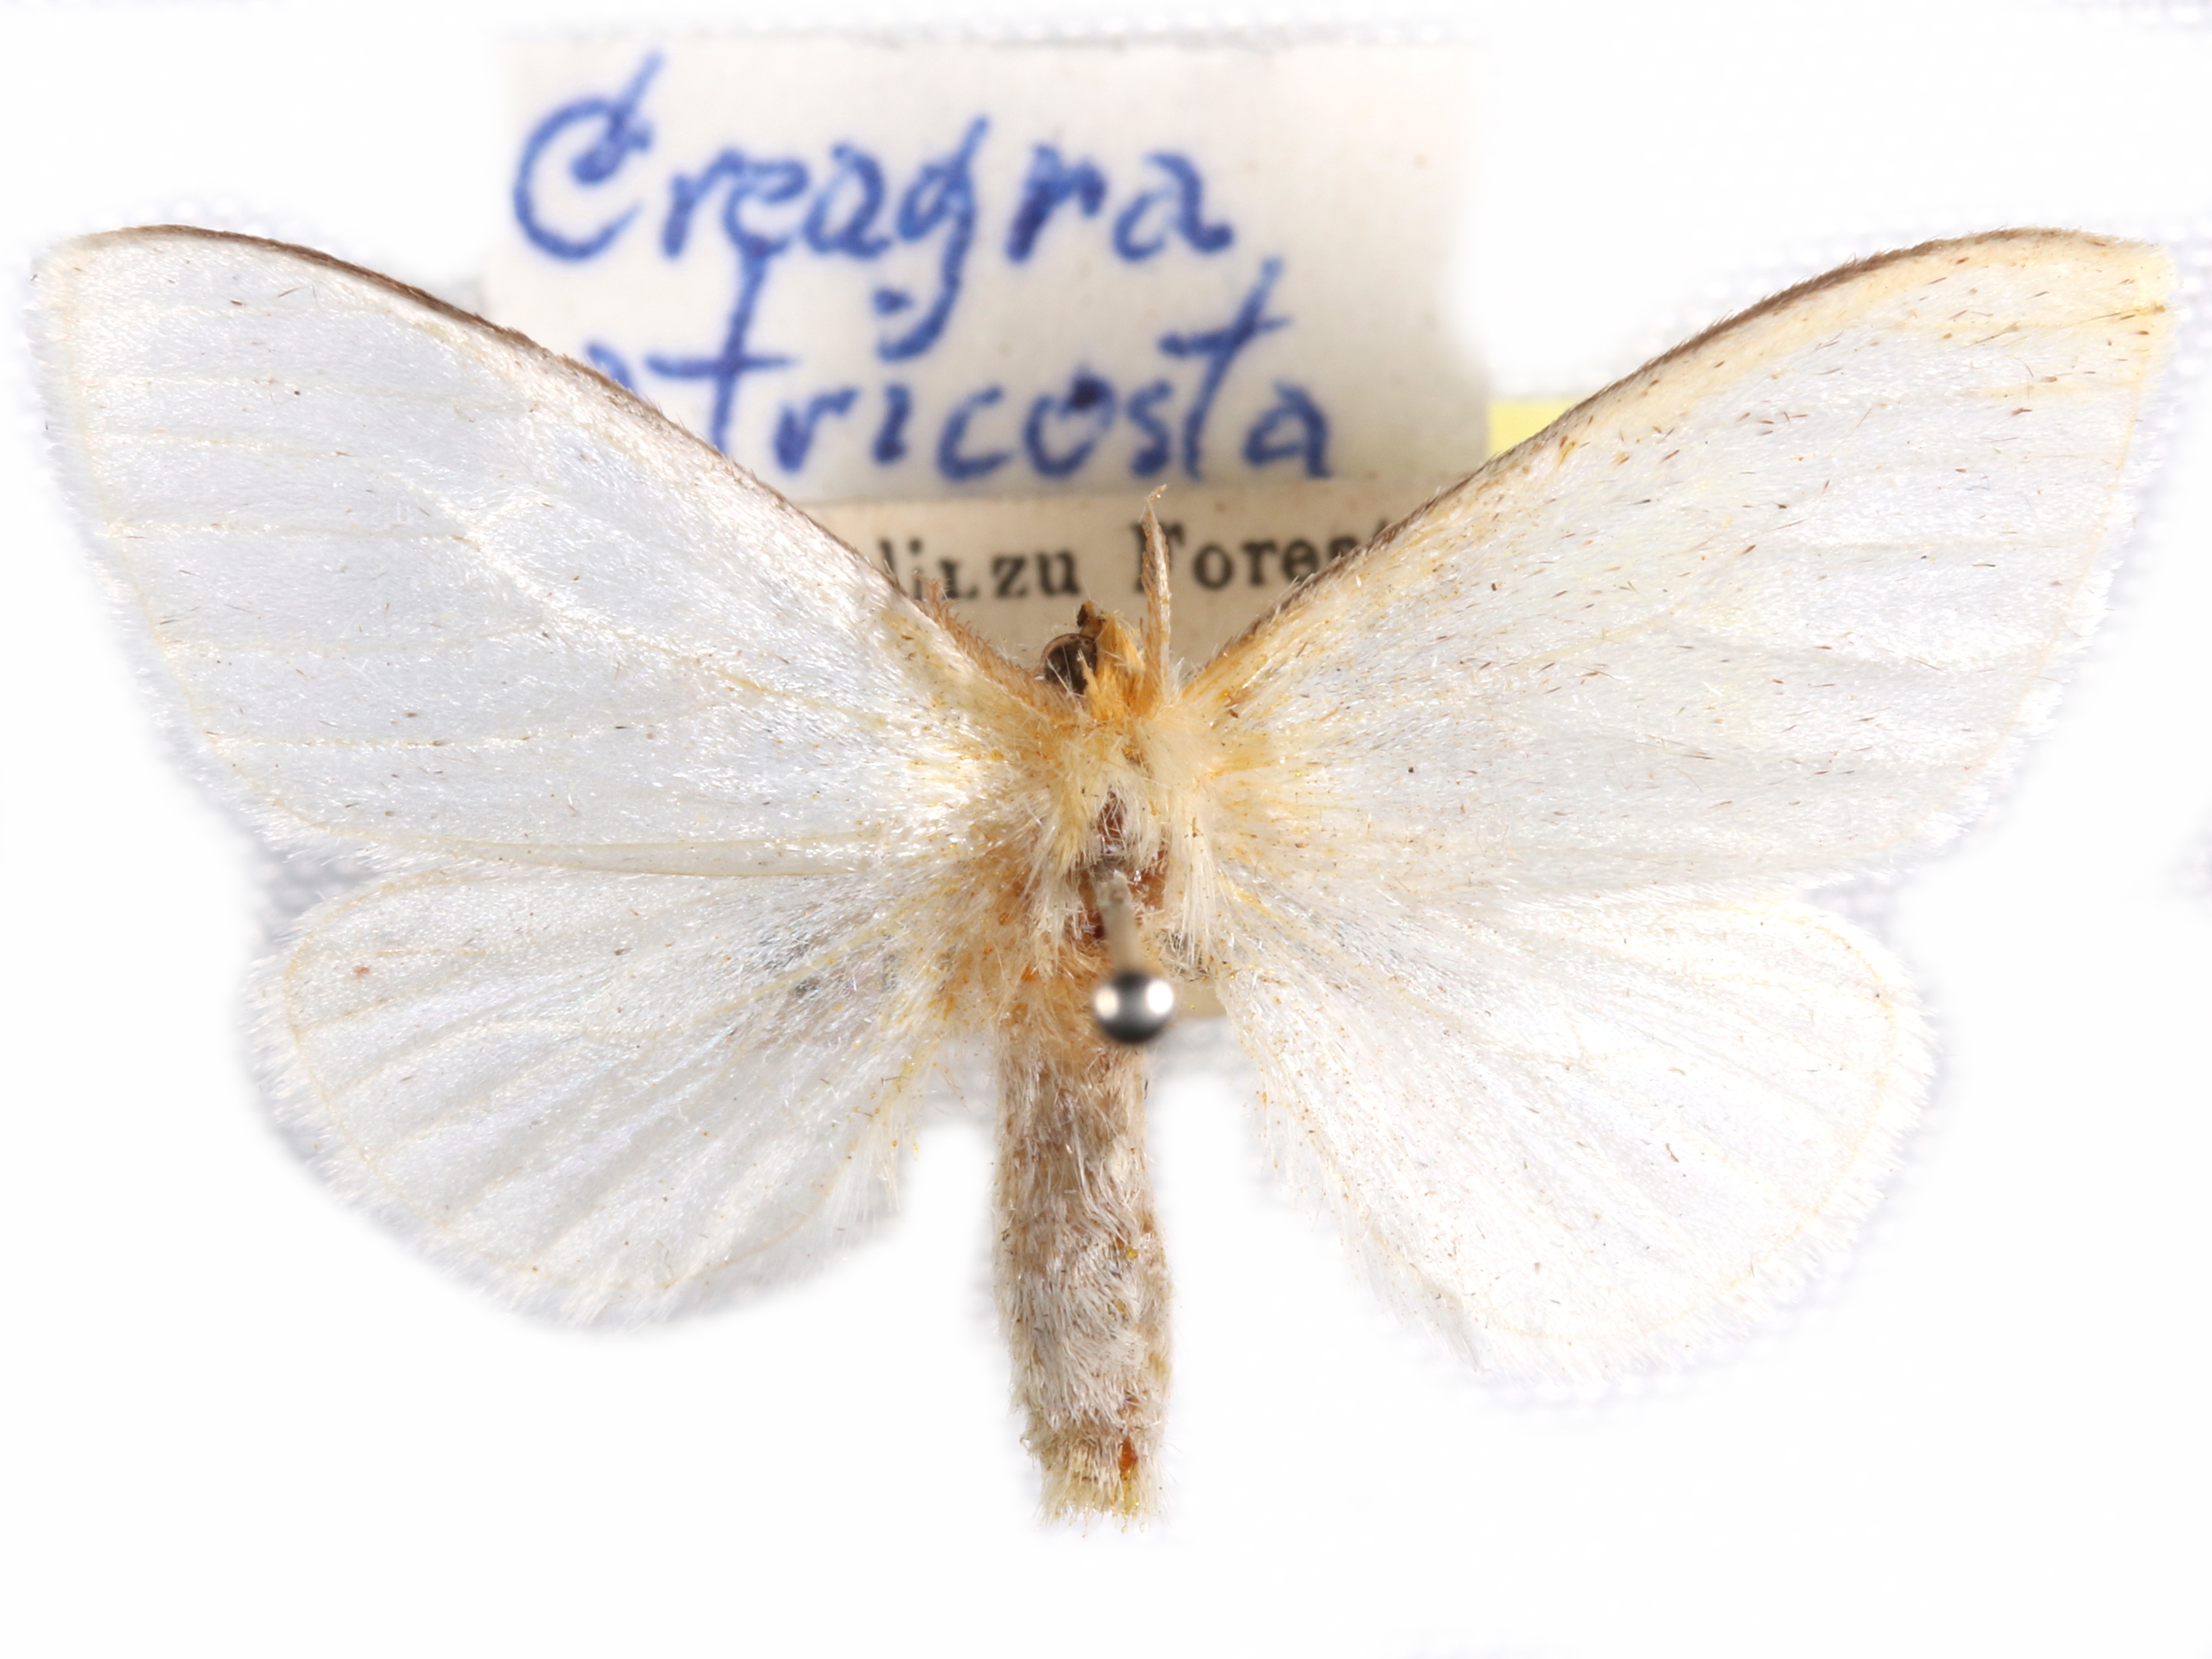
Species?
Creagra atricosta
